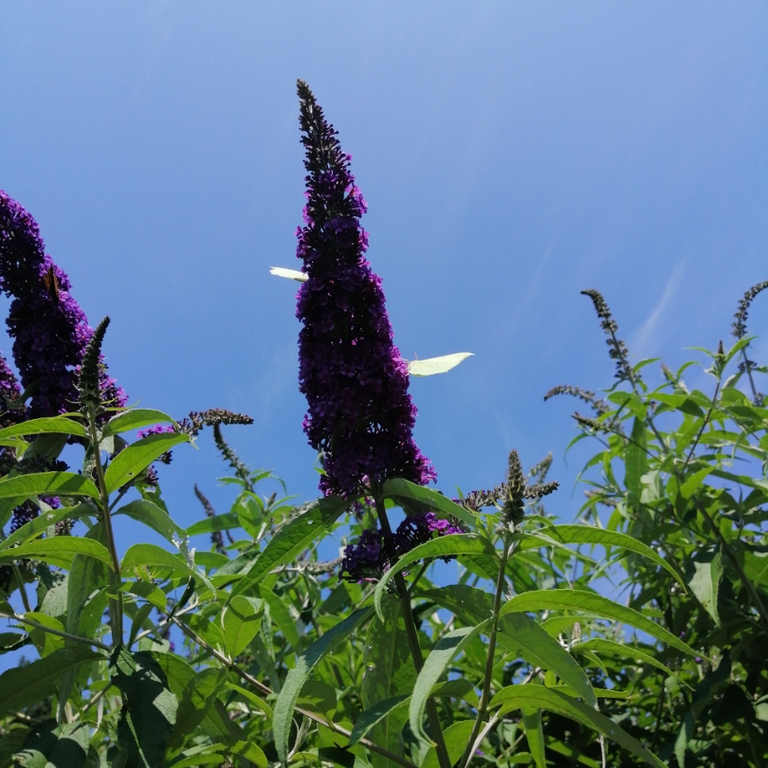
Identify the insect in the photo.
Gonepteryx rhamni
